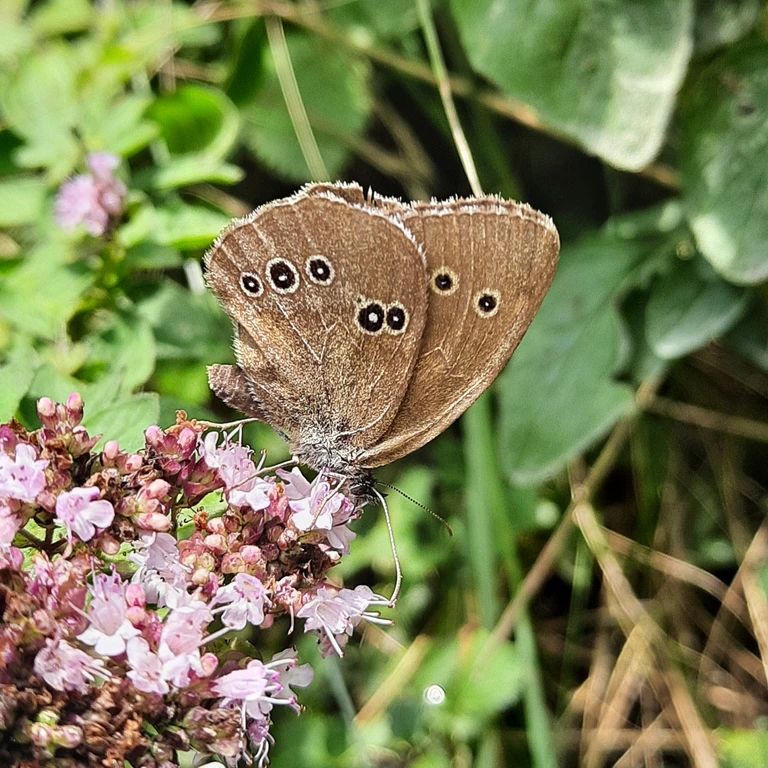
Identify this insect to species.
Aphantopus hyperantus
